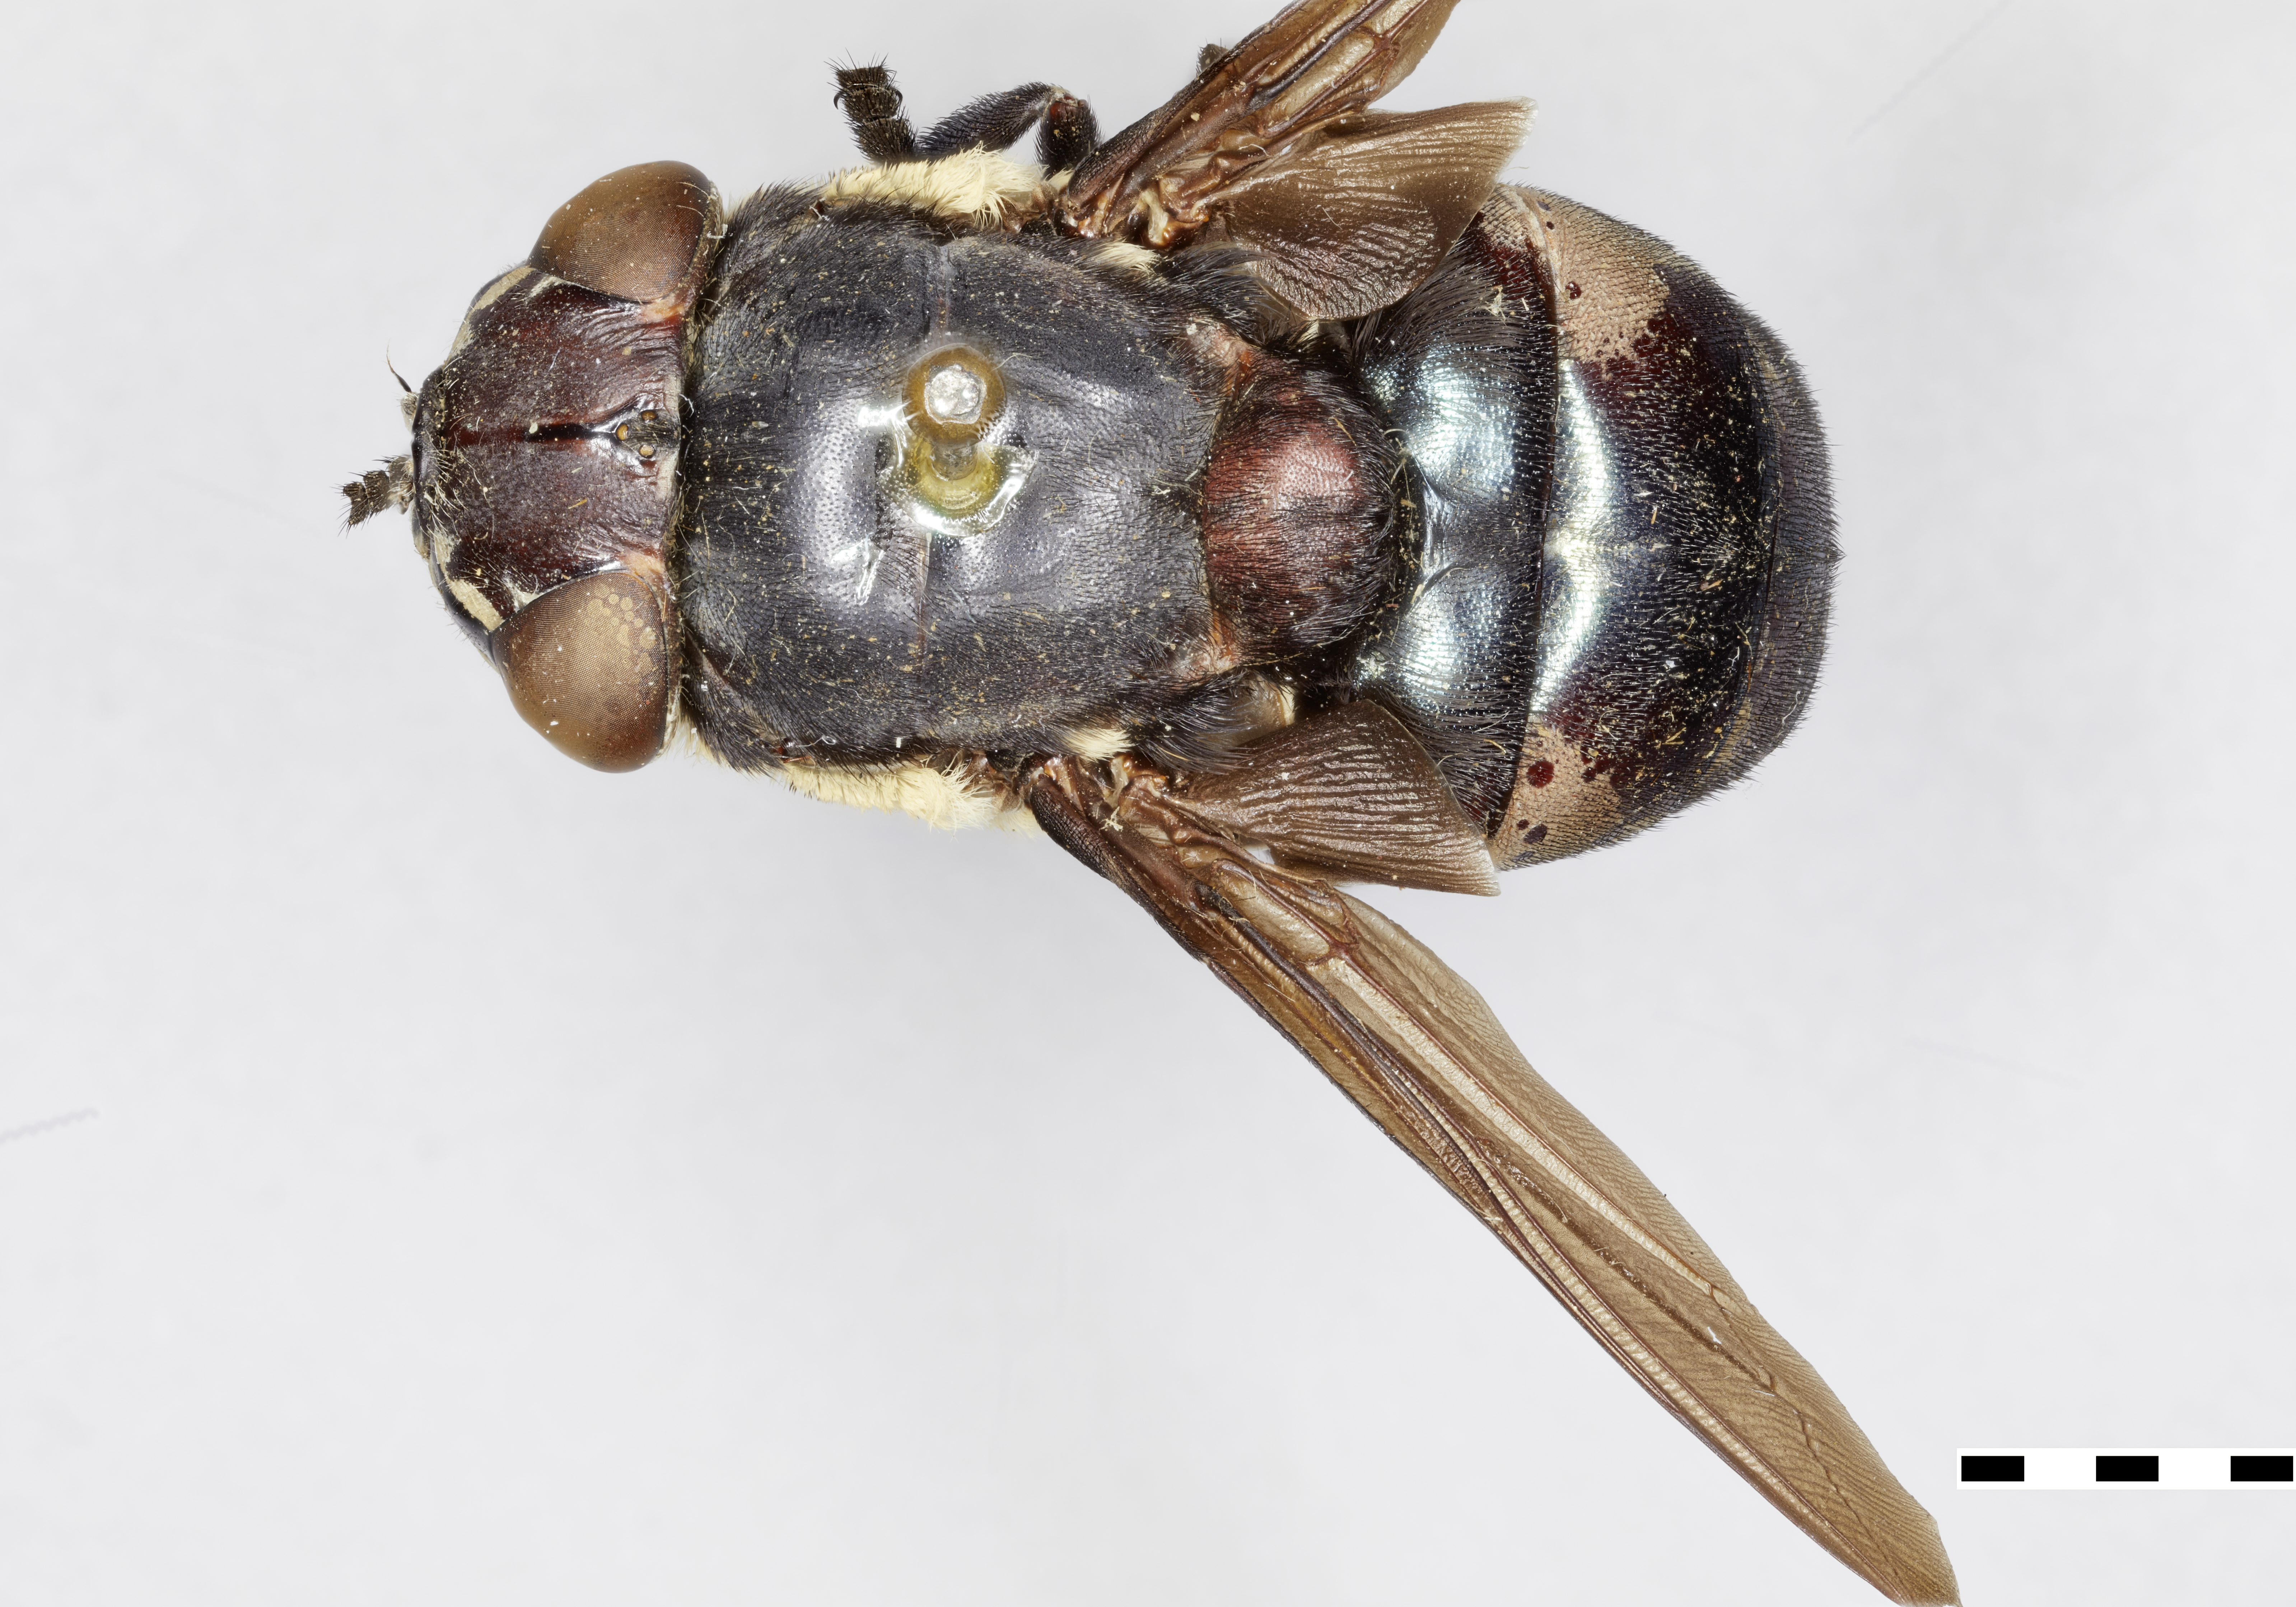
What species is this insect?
Cuterebra leptivora
